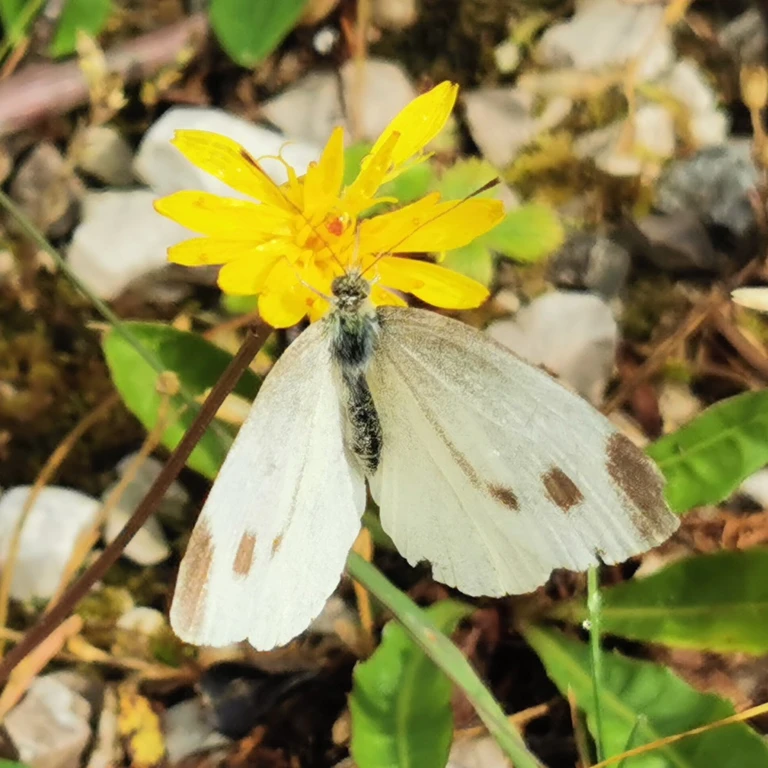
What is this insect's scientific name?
Pieris rapae
